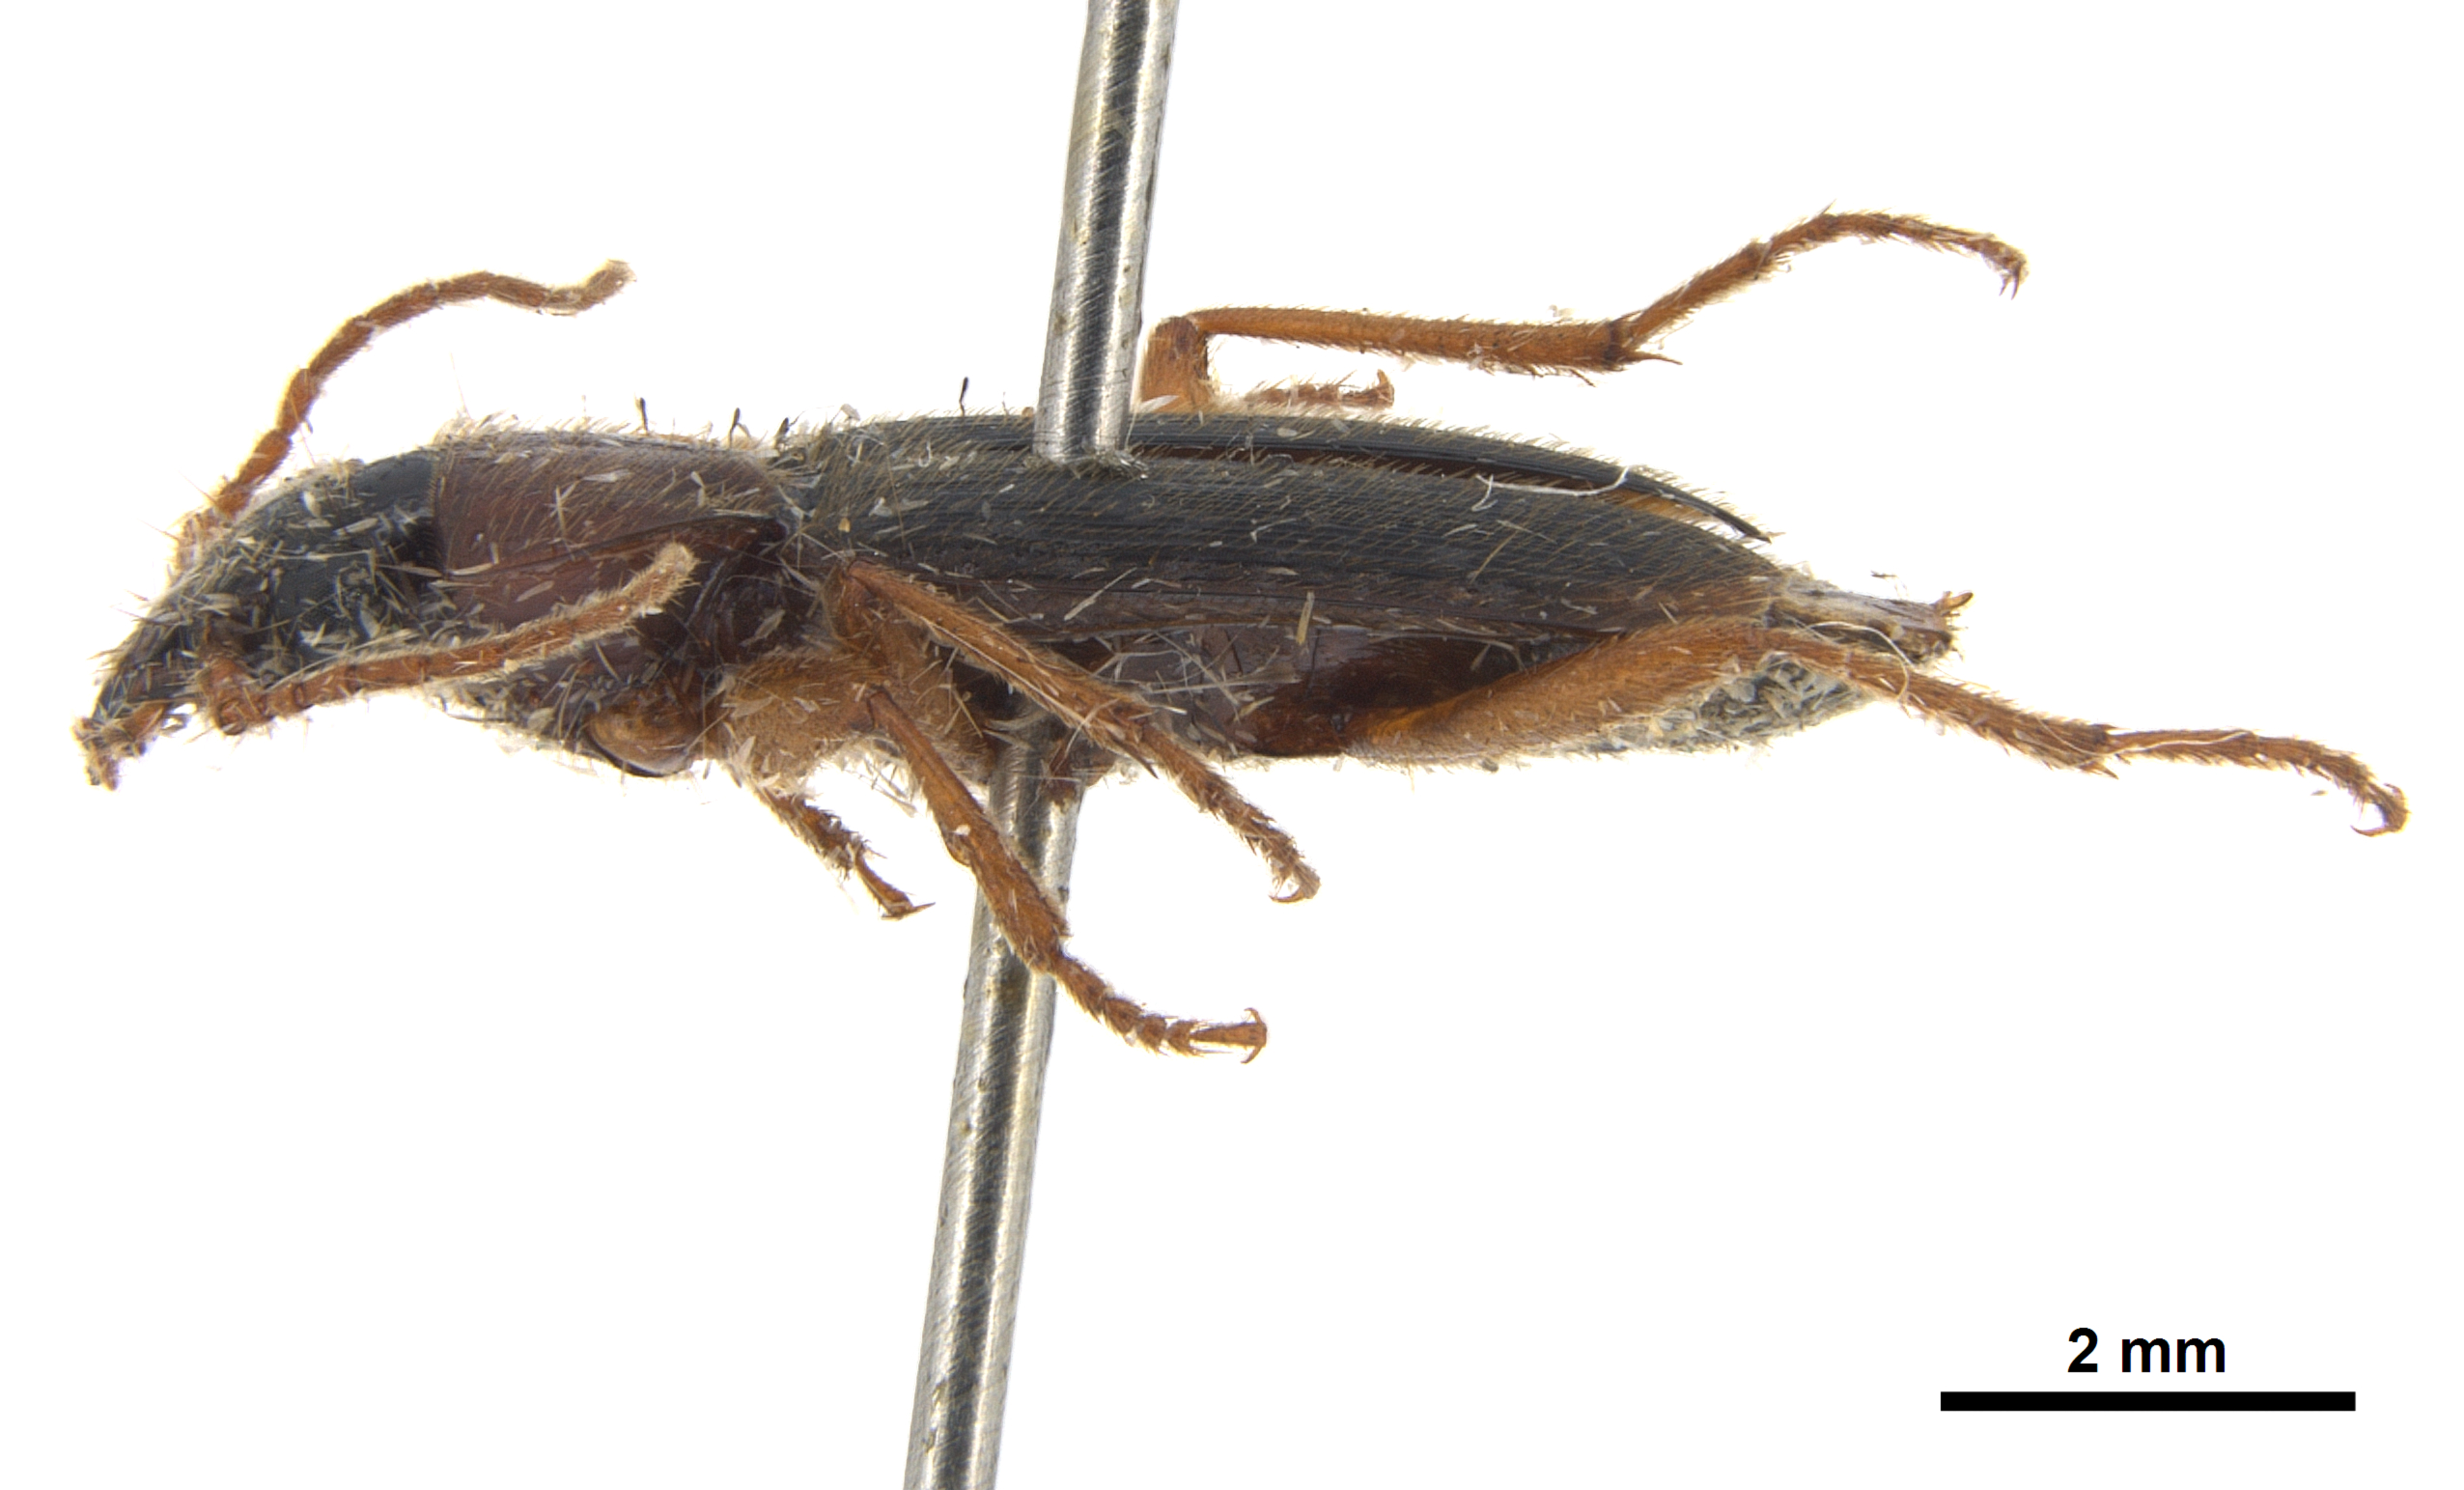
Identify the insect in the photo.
Planetes ruficollis
